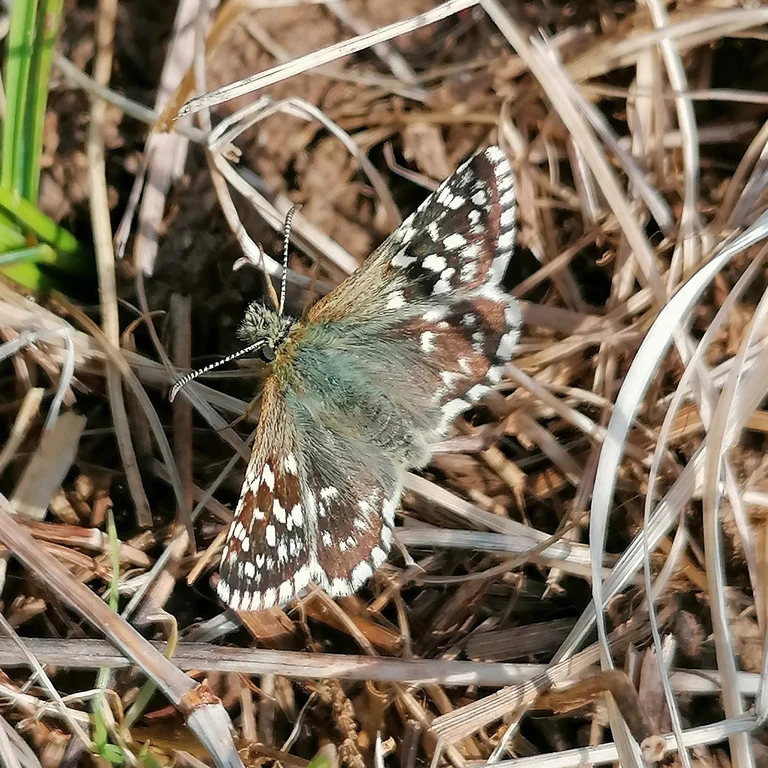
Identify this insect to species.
Pyrgus malvae
